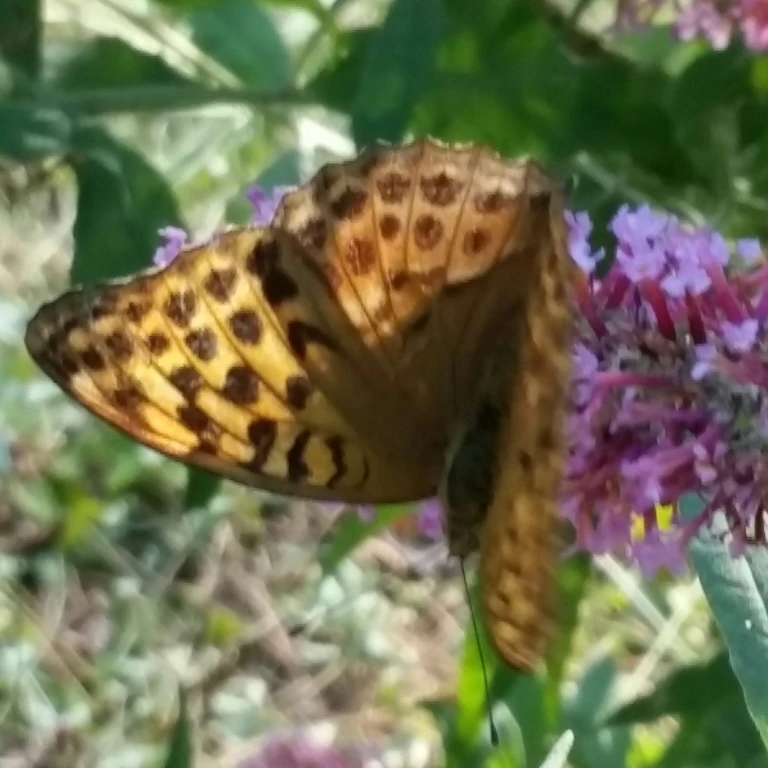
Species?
Argynnis paphia
